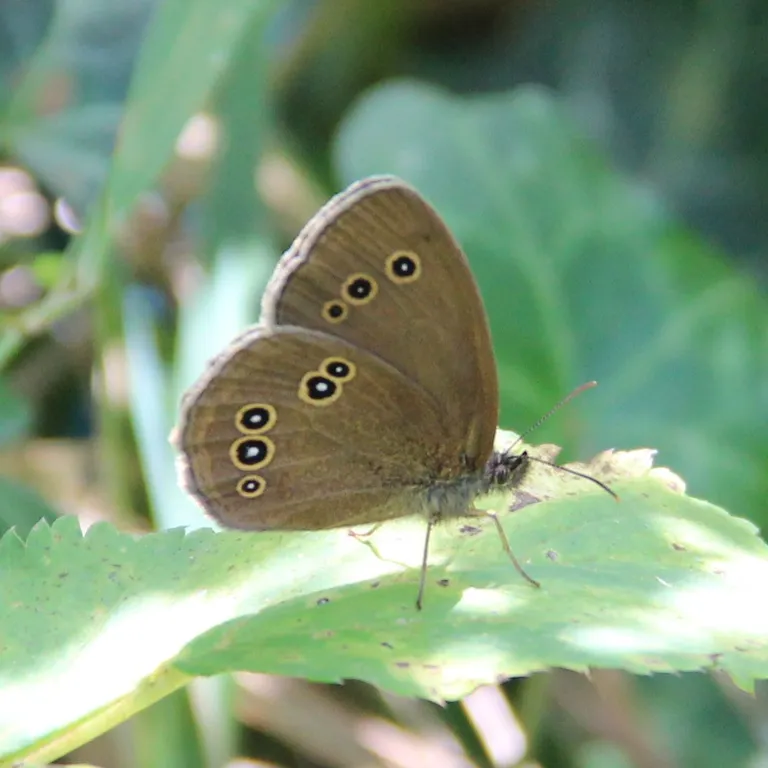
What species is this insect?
Aphantopus hyperantus
